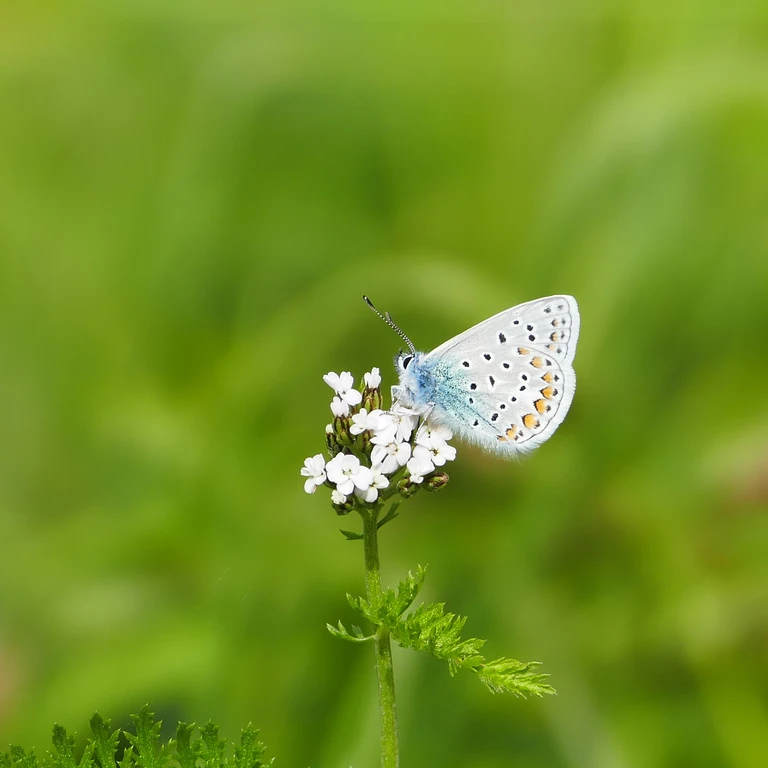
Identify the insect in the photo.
Polyommatus icarus
